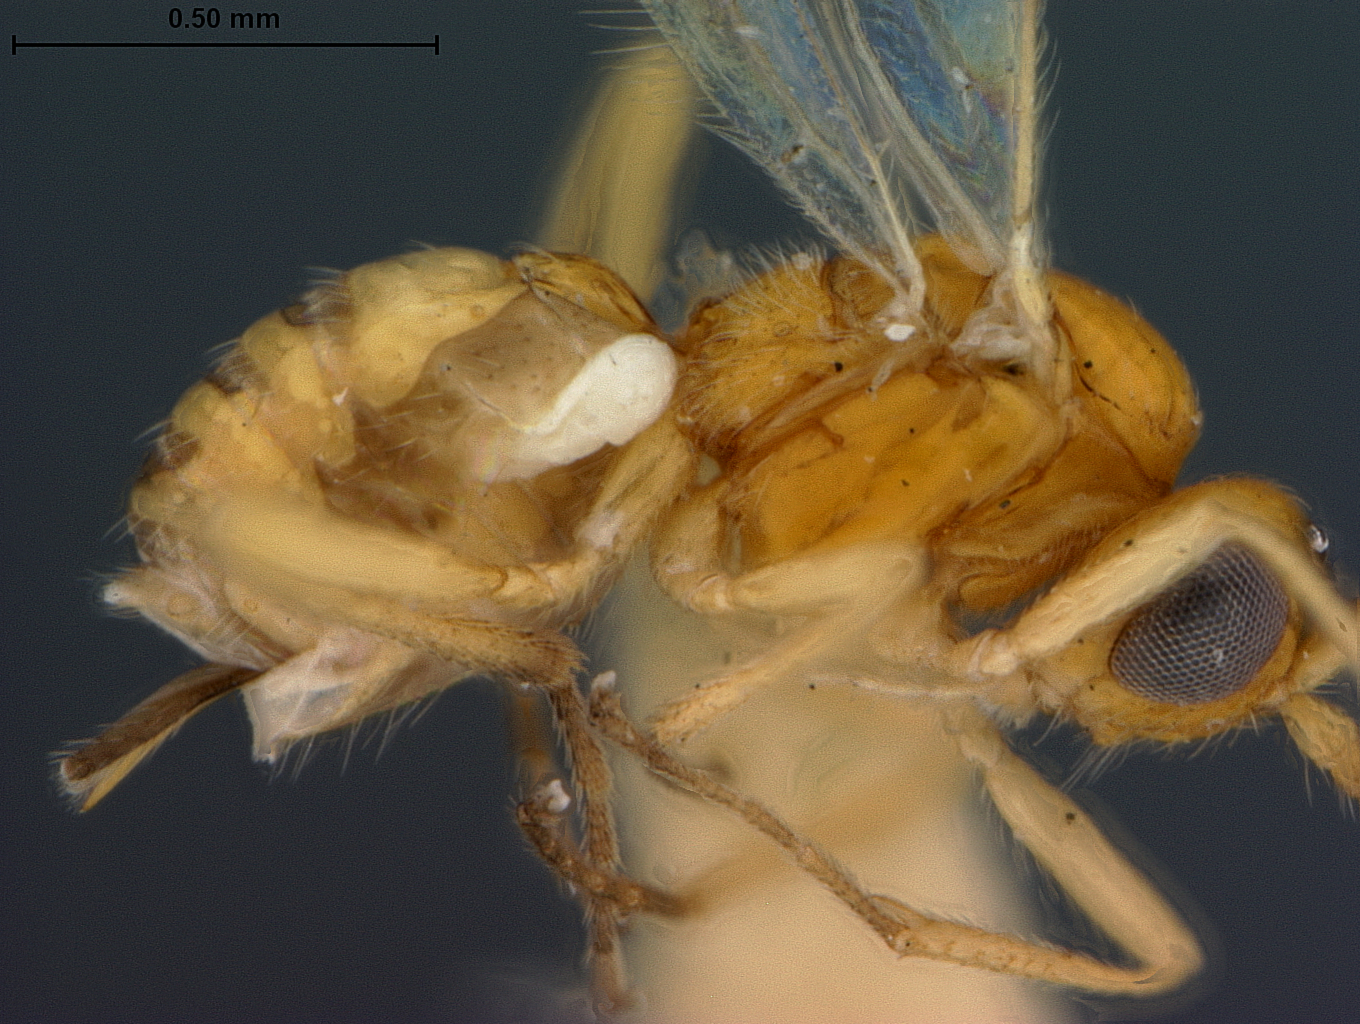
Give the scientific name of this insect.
Opius dizygomyzae
